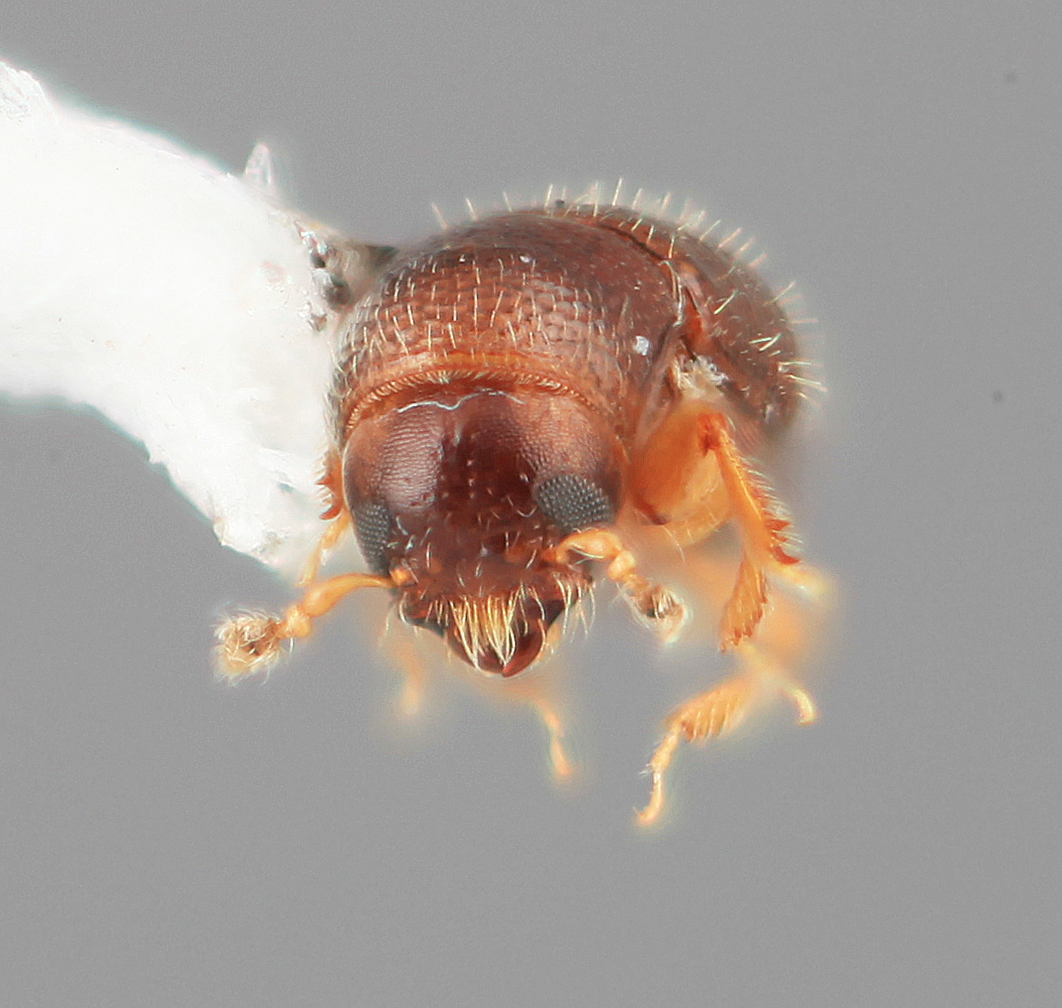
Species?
Scolytodes pusillimus
